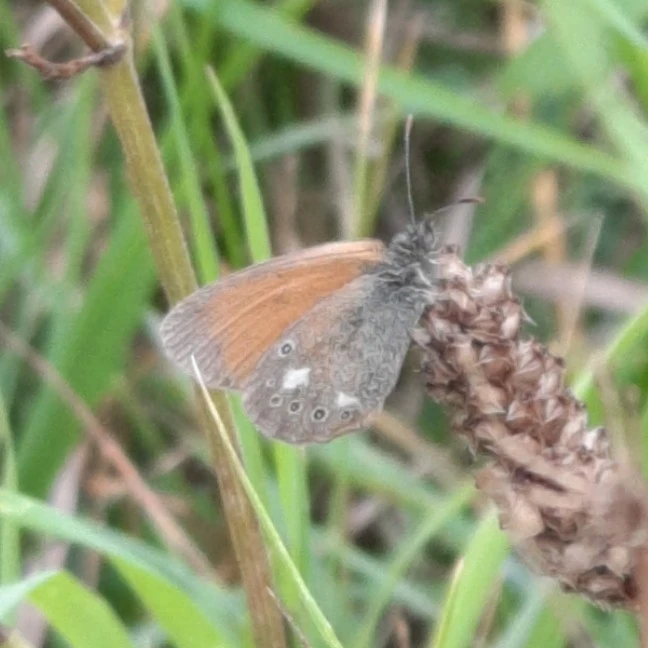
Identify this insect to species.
Coenonympha glycerion (also Coenonympha iphis)
